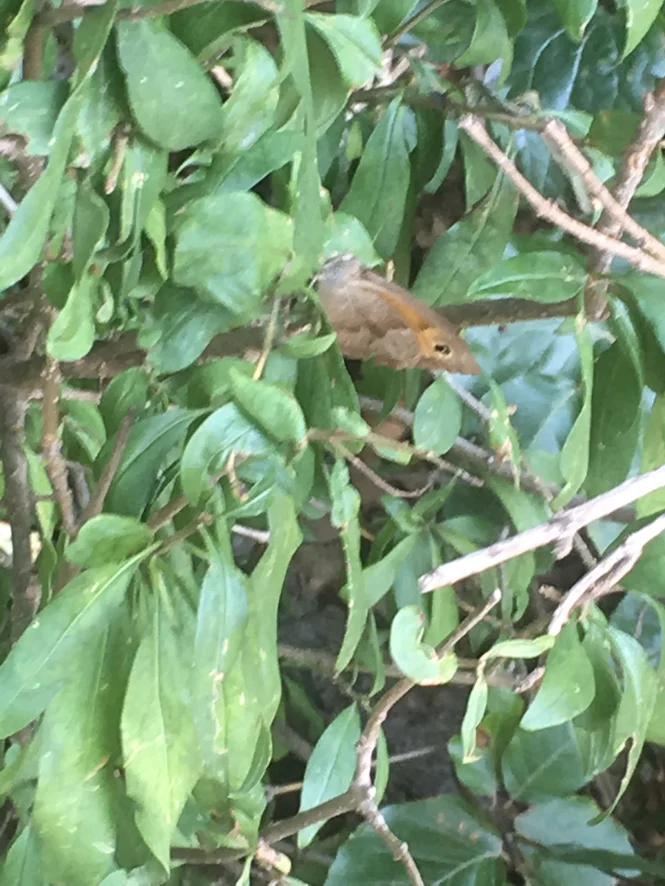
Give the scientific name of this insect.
Maniola jurtina
